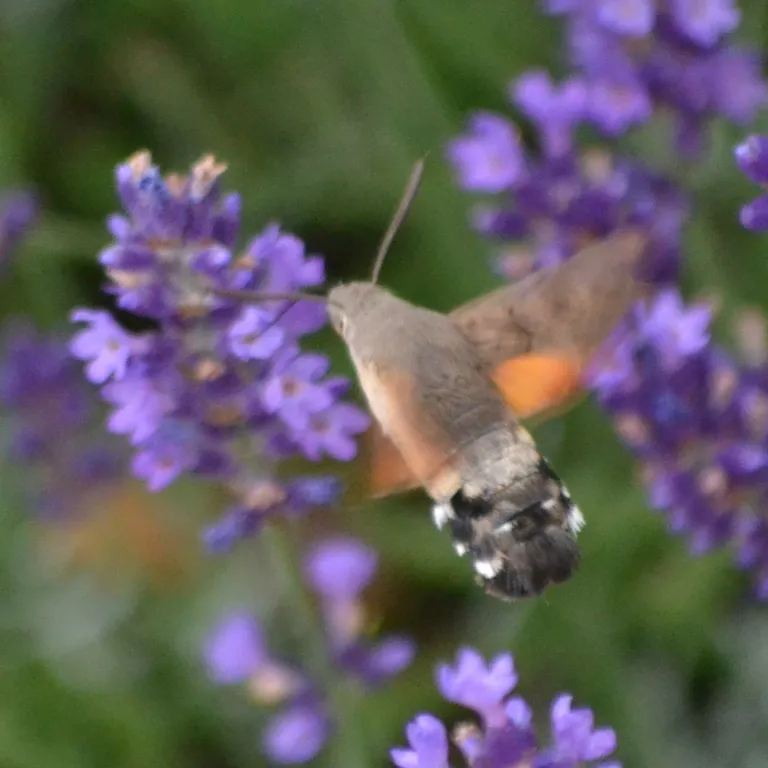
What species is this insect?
Macroglossum stellatarum
